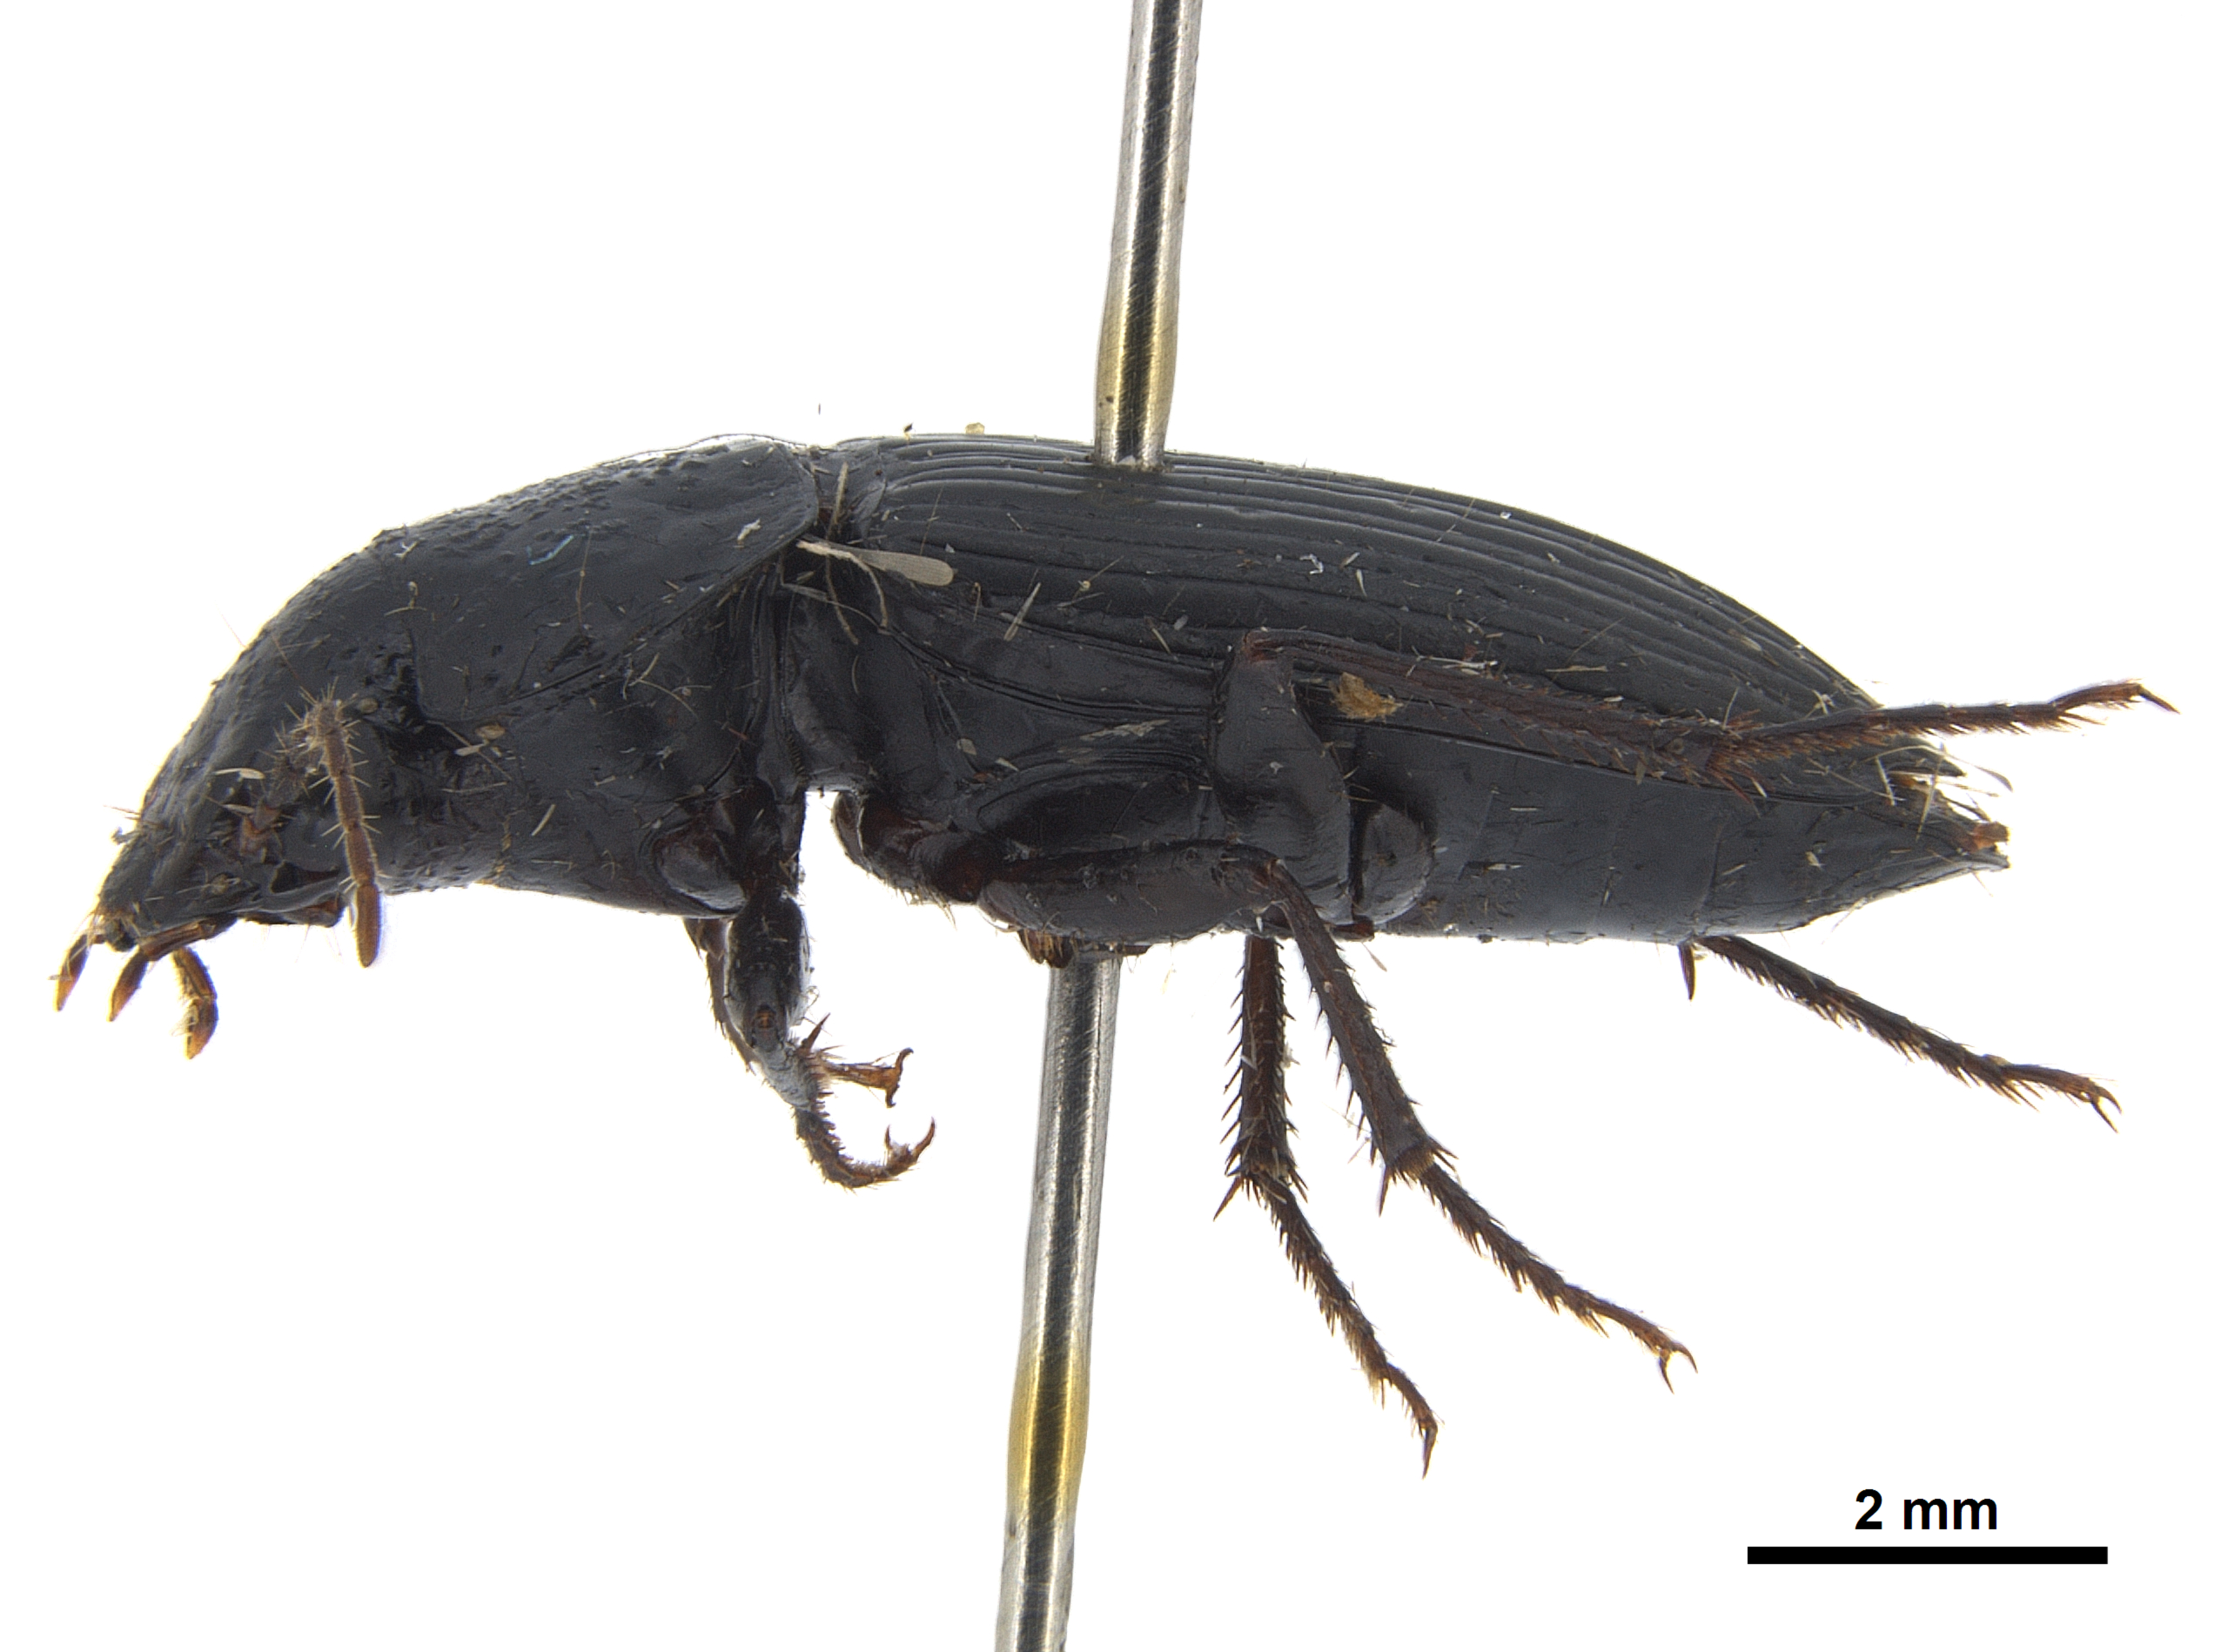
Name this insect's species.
Gnathaphanus vulneripennis
